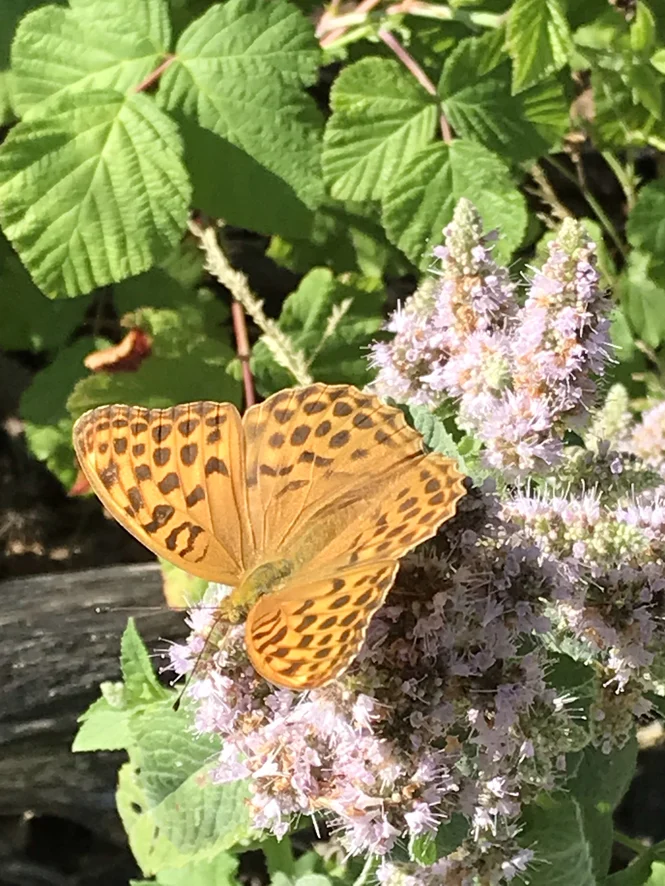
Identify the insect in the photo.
Argynnis paphia
